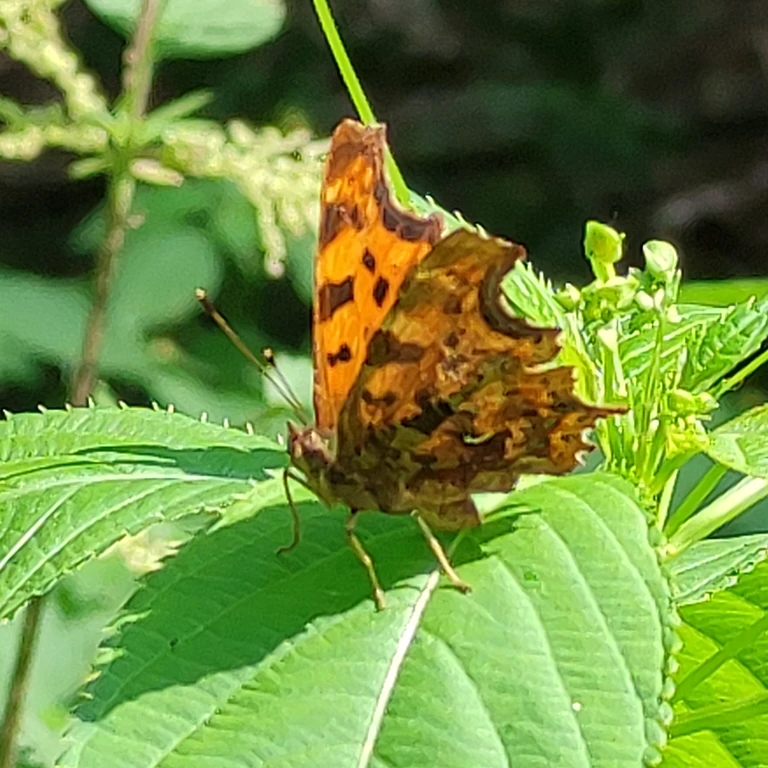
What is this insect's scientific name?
Polygonia c-album
